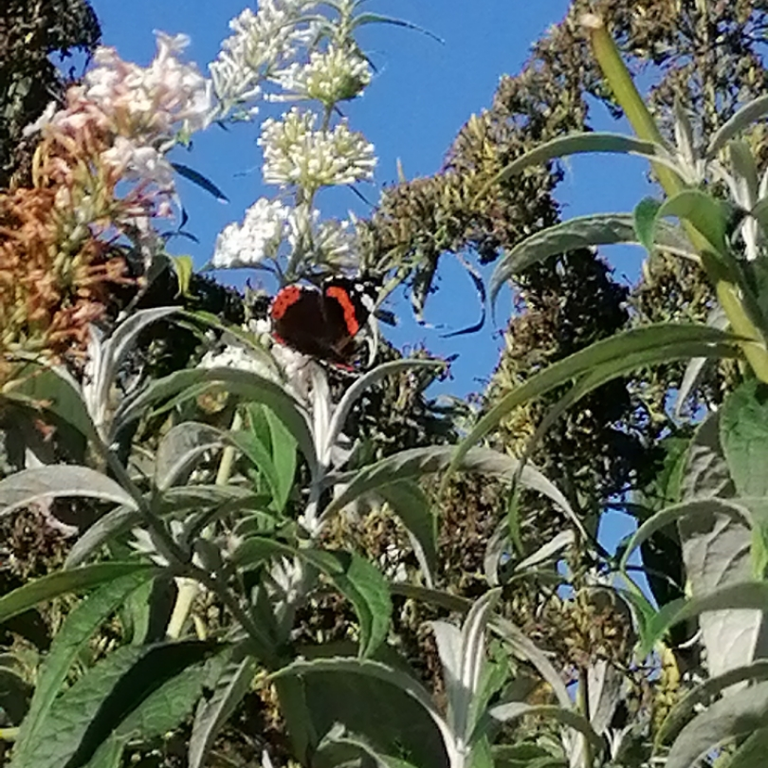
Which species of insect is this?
Vanessa atalanta
